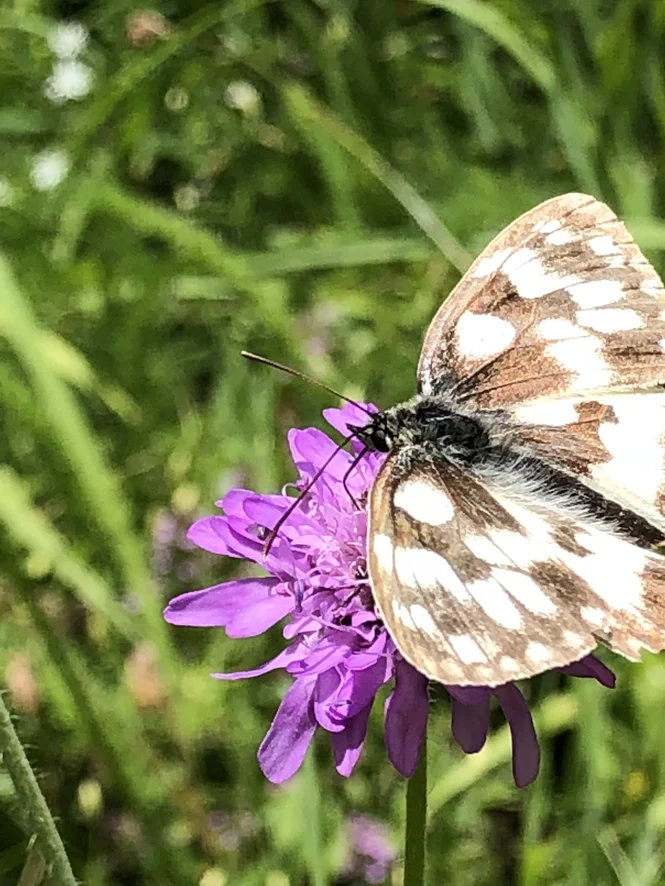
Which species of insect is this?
Melanargia galathea
